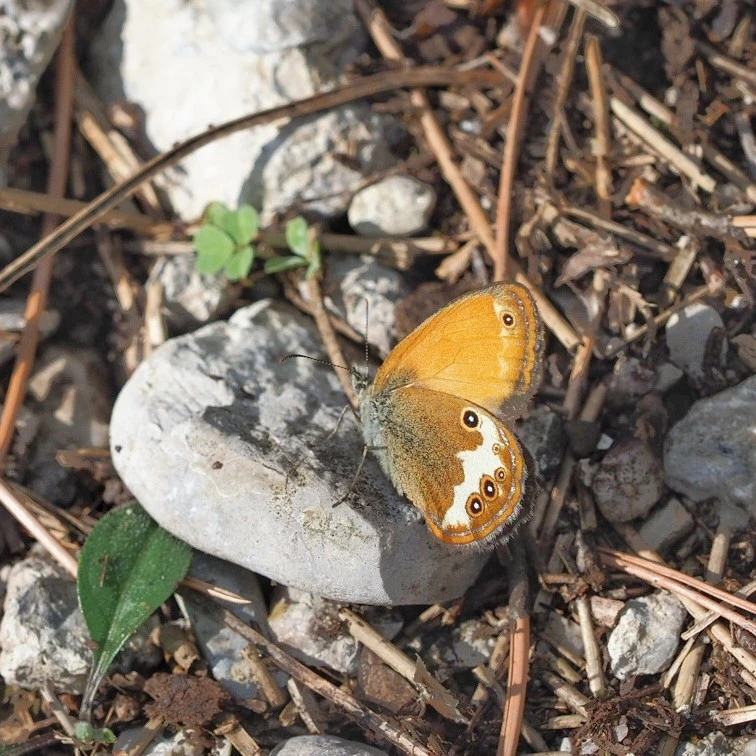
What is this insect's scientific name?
Coenonympha arcania
